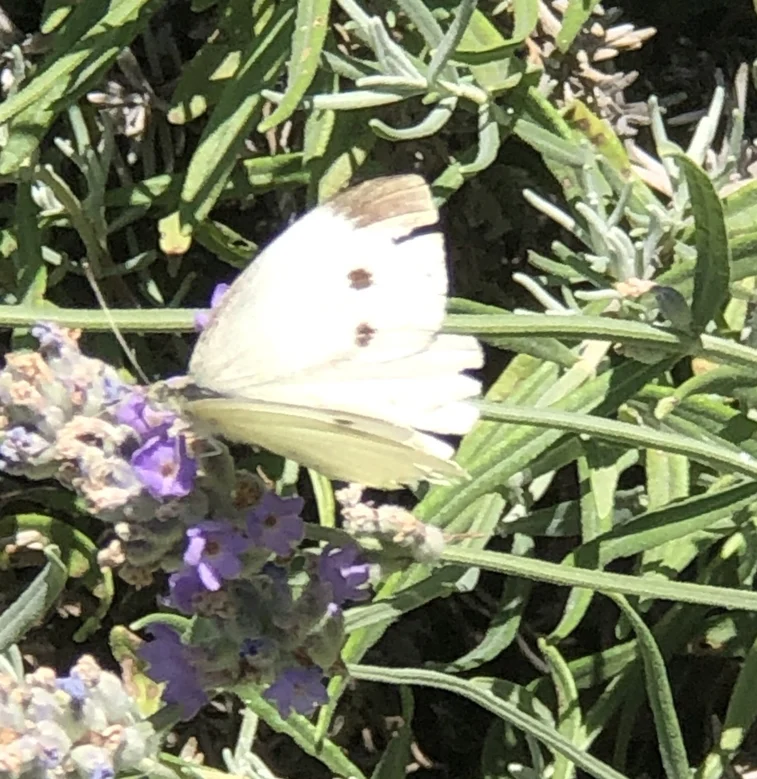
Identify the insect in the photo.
Pieris rapae
